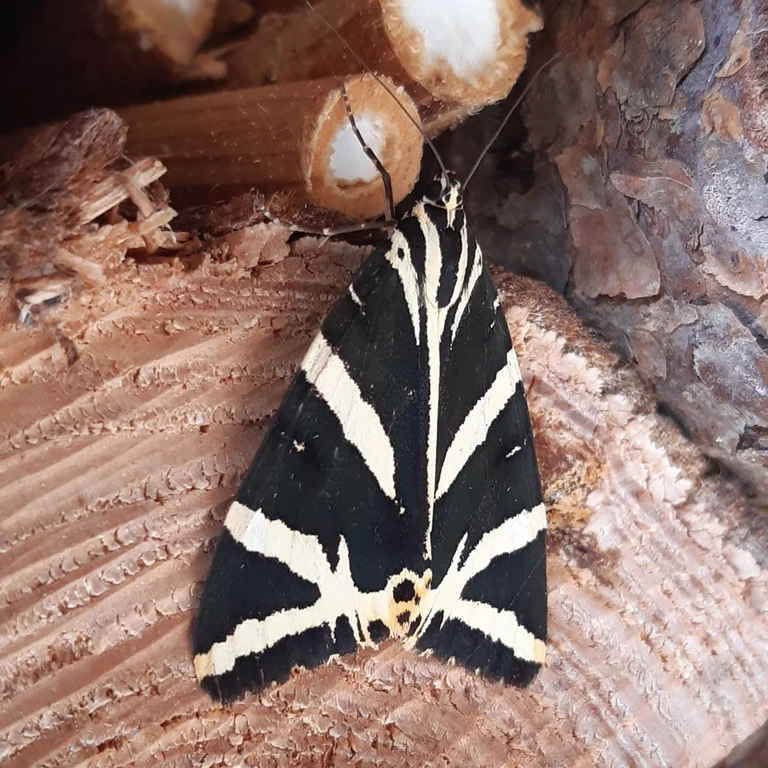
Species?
Euplagia quadripunctaria
